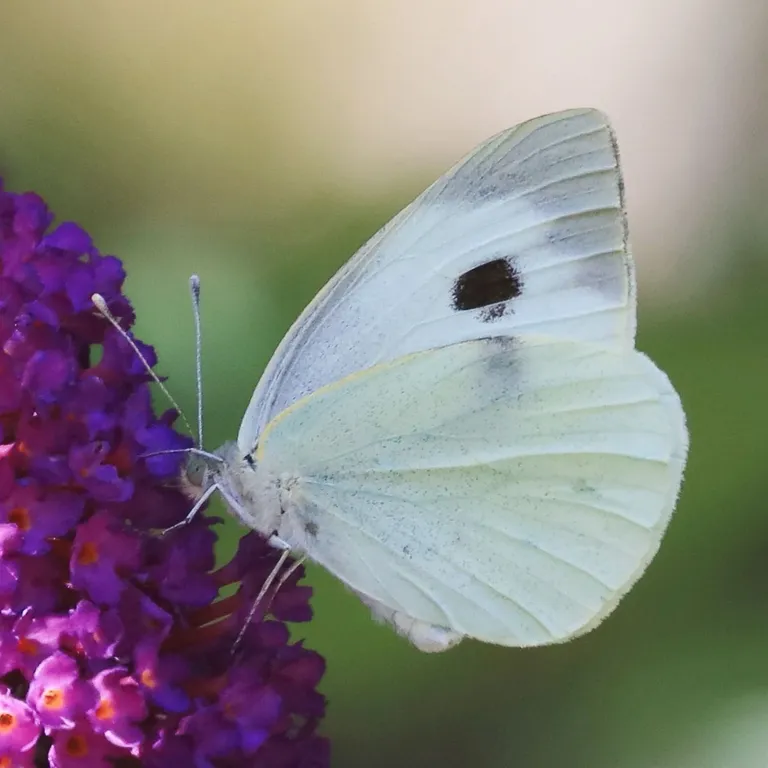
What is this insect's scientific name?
Pieris brassicae
